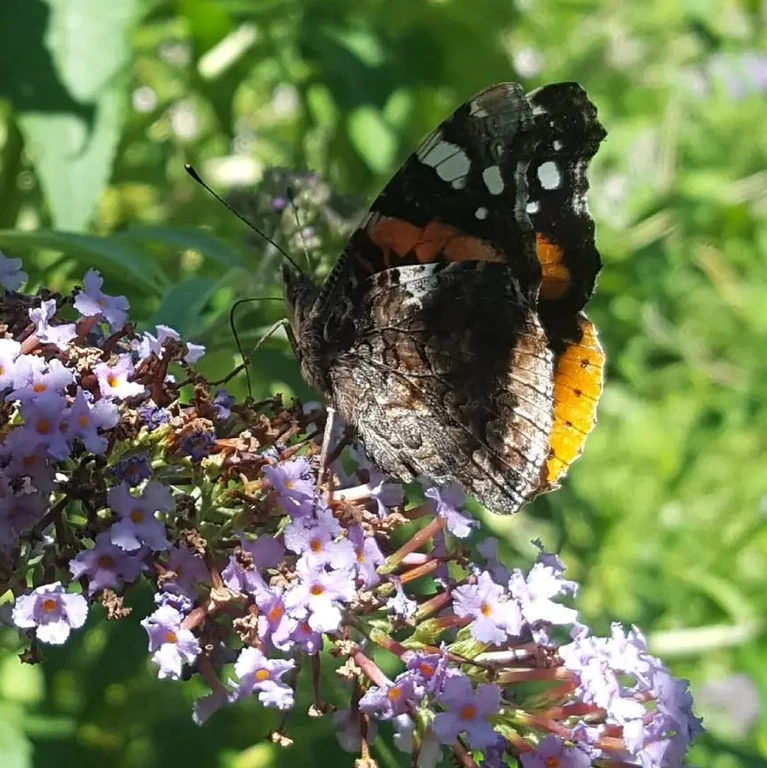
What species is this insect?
Vanessa atalanta
